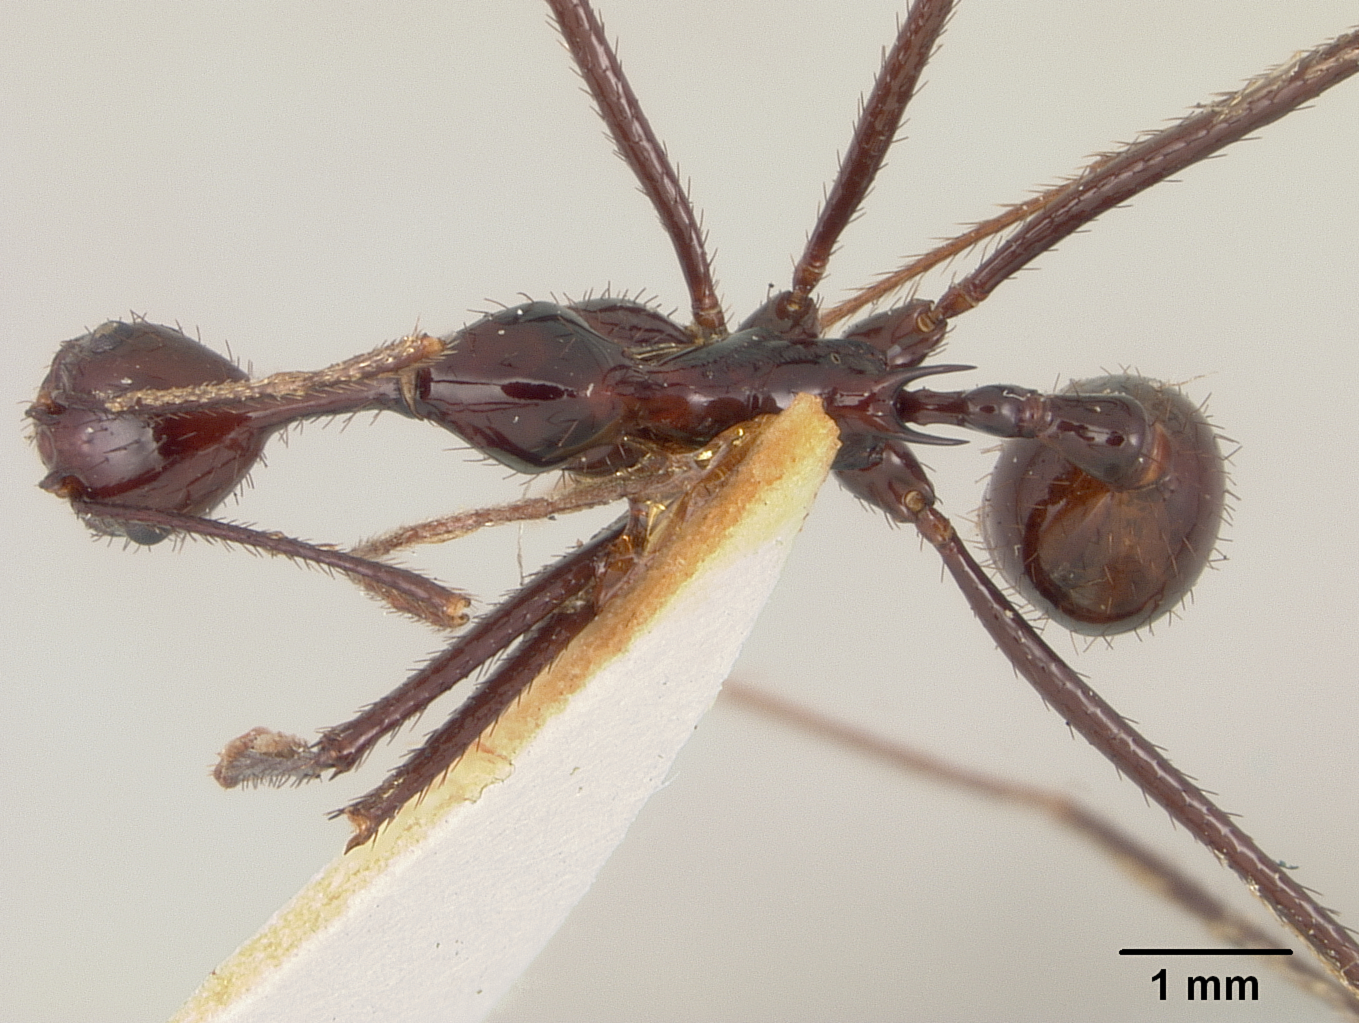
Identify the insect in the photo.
Aphaenogaster dromedarius
